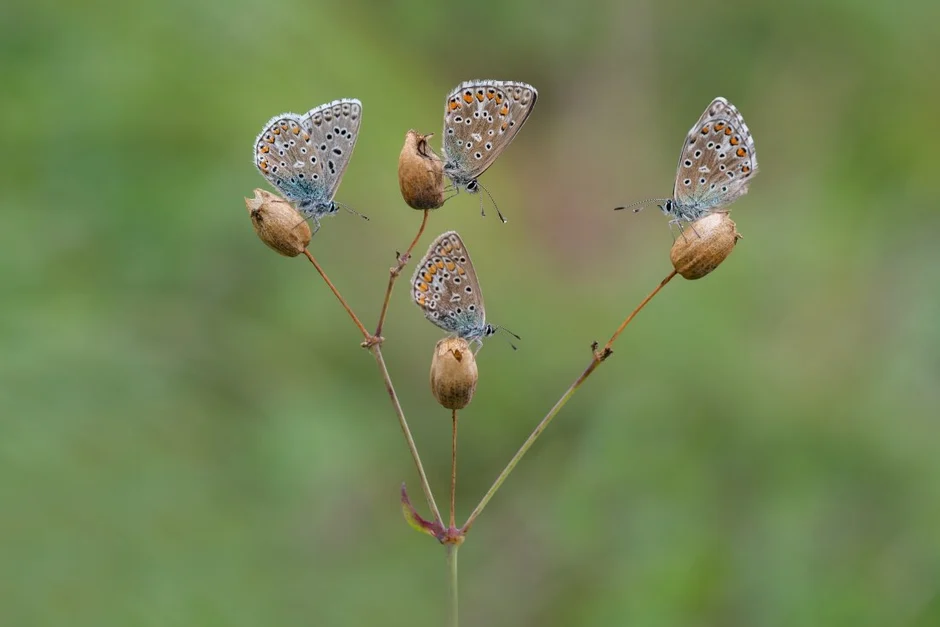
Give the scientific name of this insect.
Polyommatus icarus
